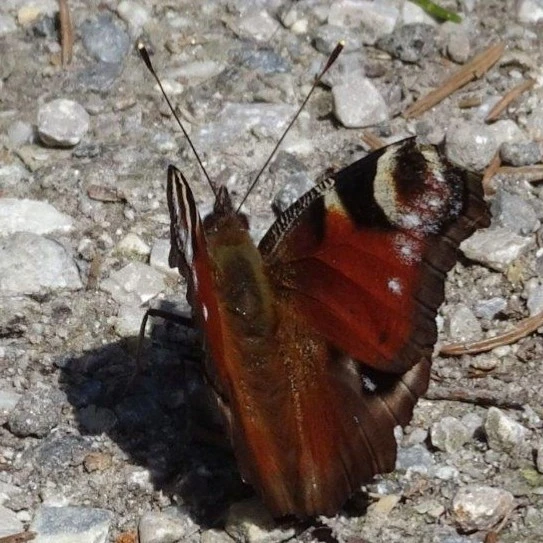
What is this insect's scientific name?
Aglais io
